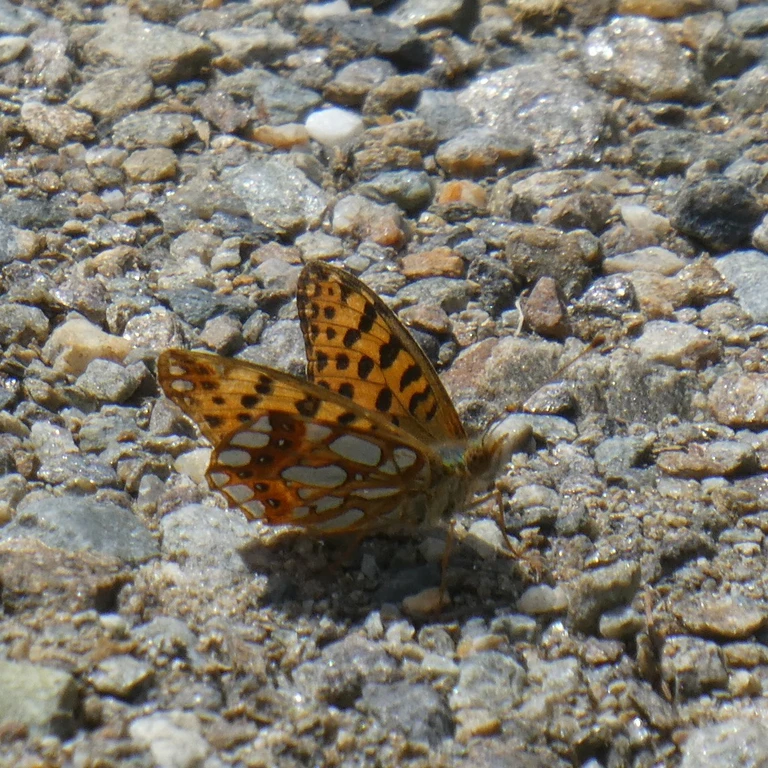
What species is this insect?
Issoria lathonia
